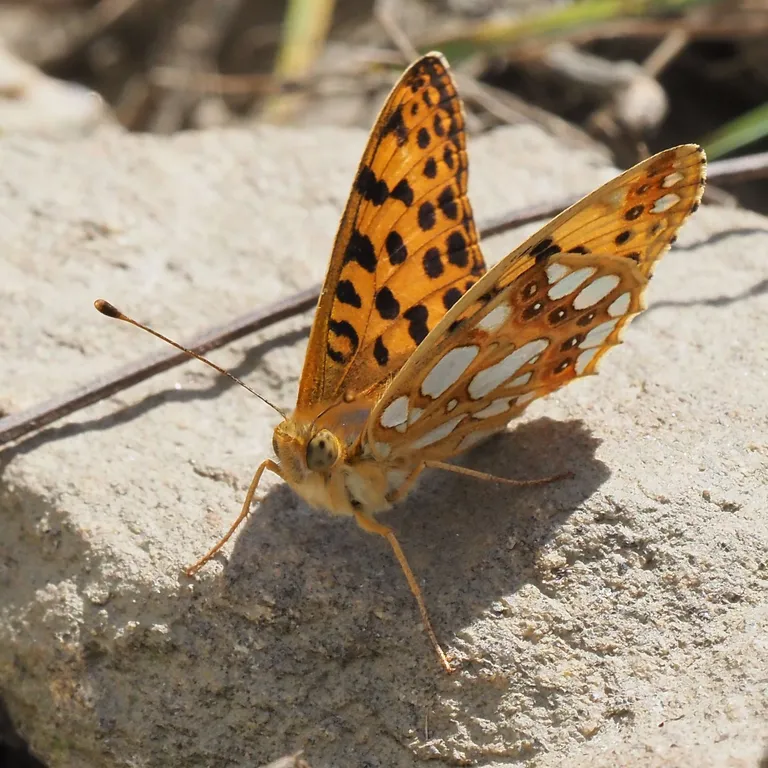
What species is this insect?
Issoria lathonia
